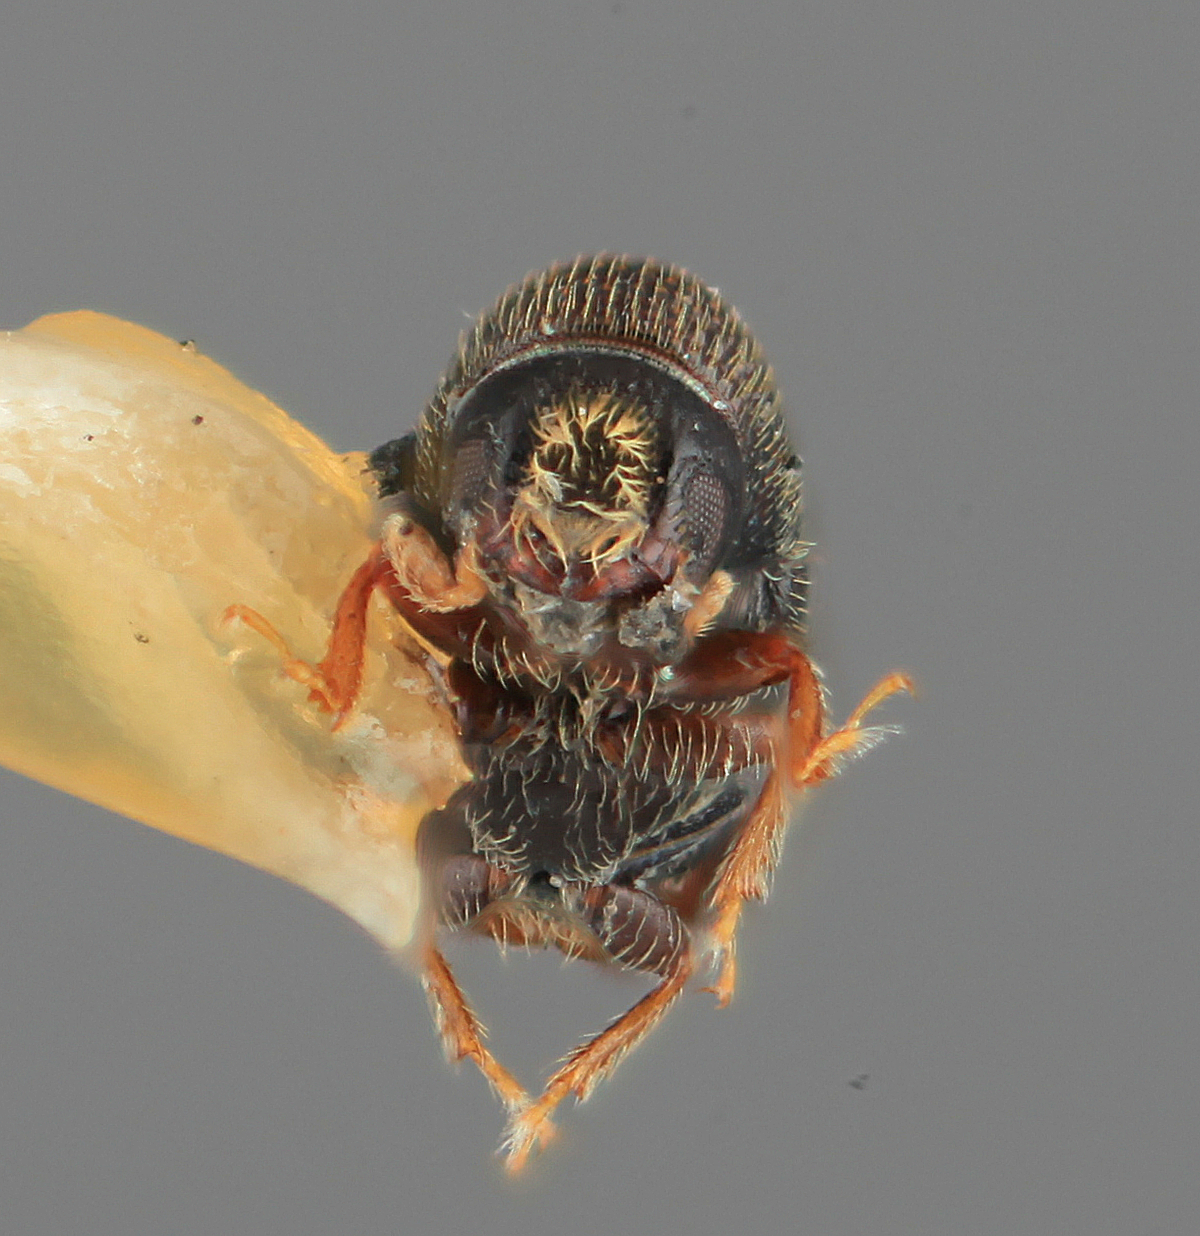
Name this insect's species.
Pityophthorus conspectus
